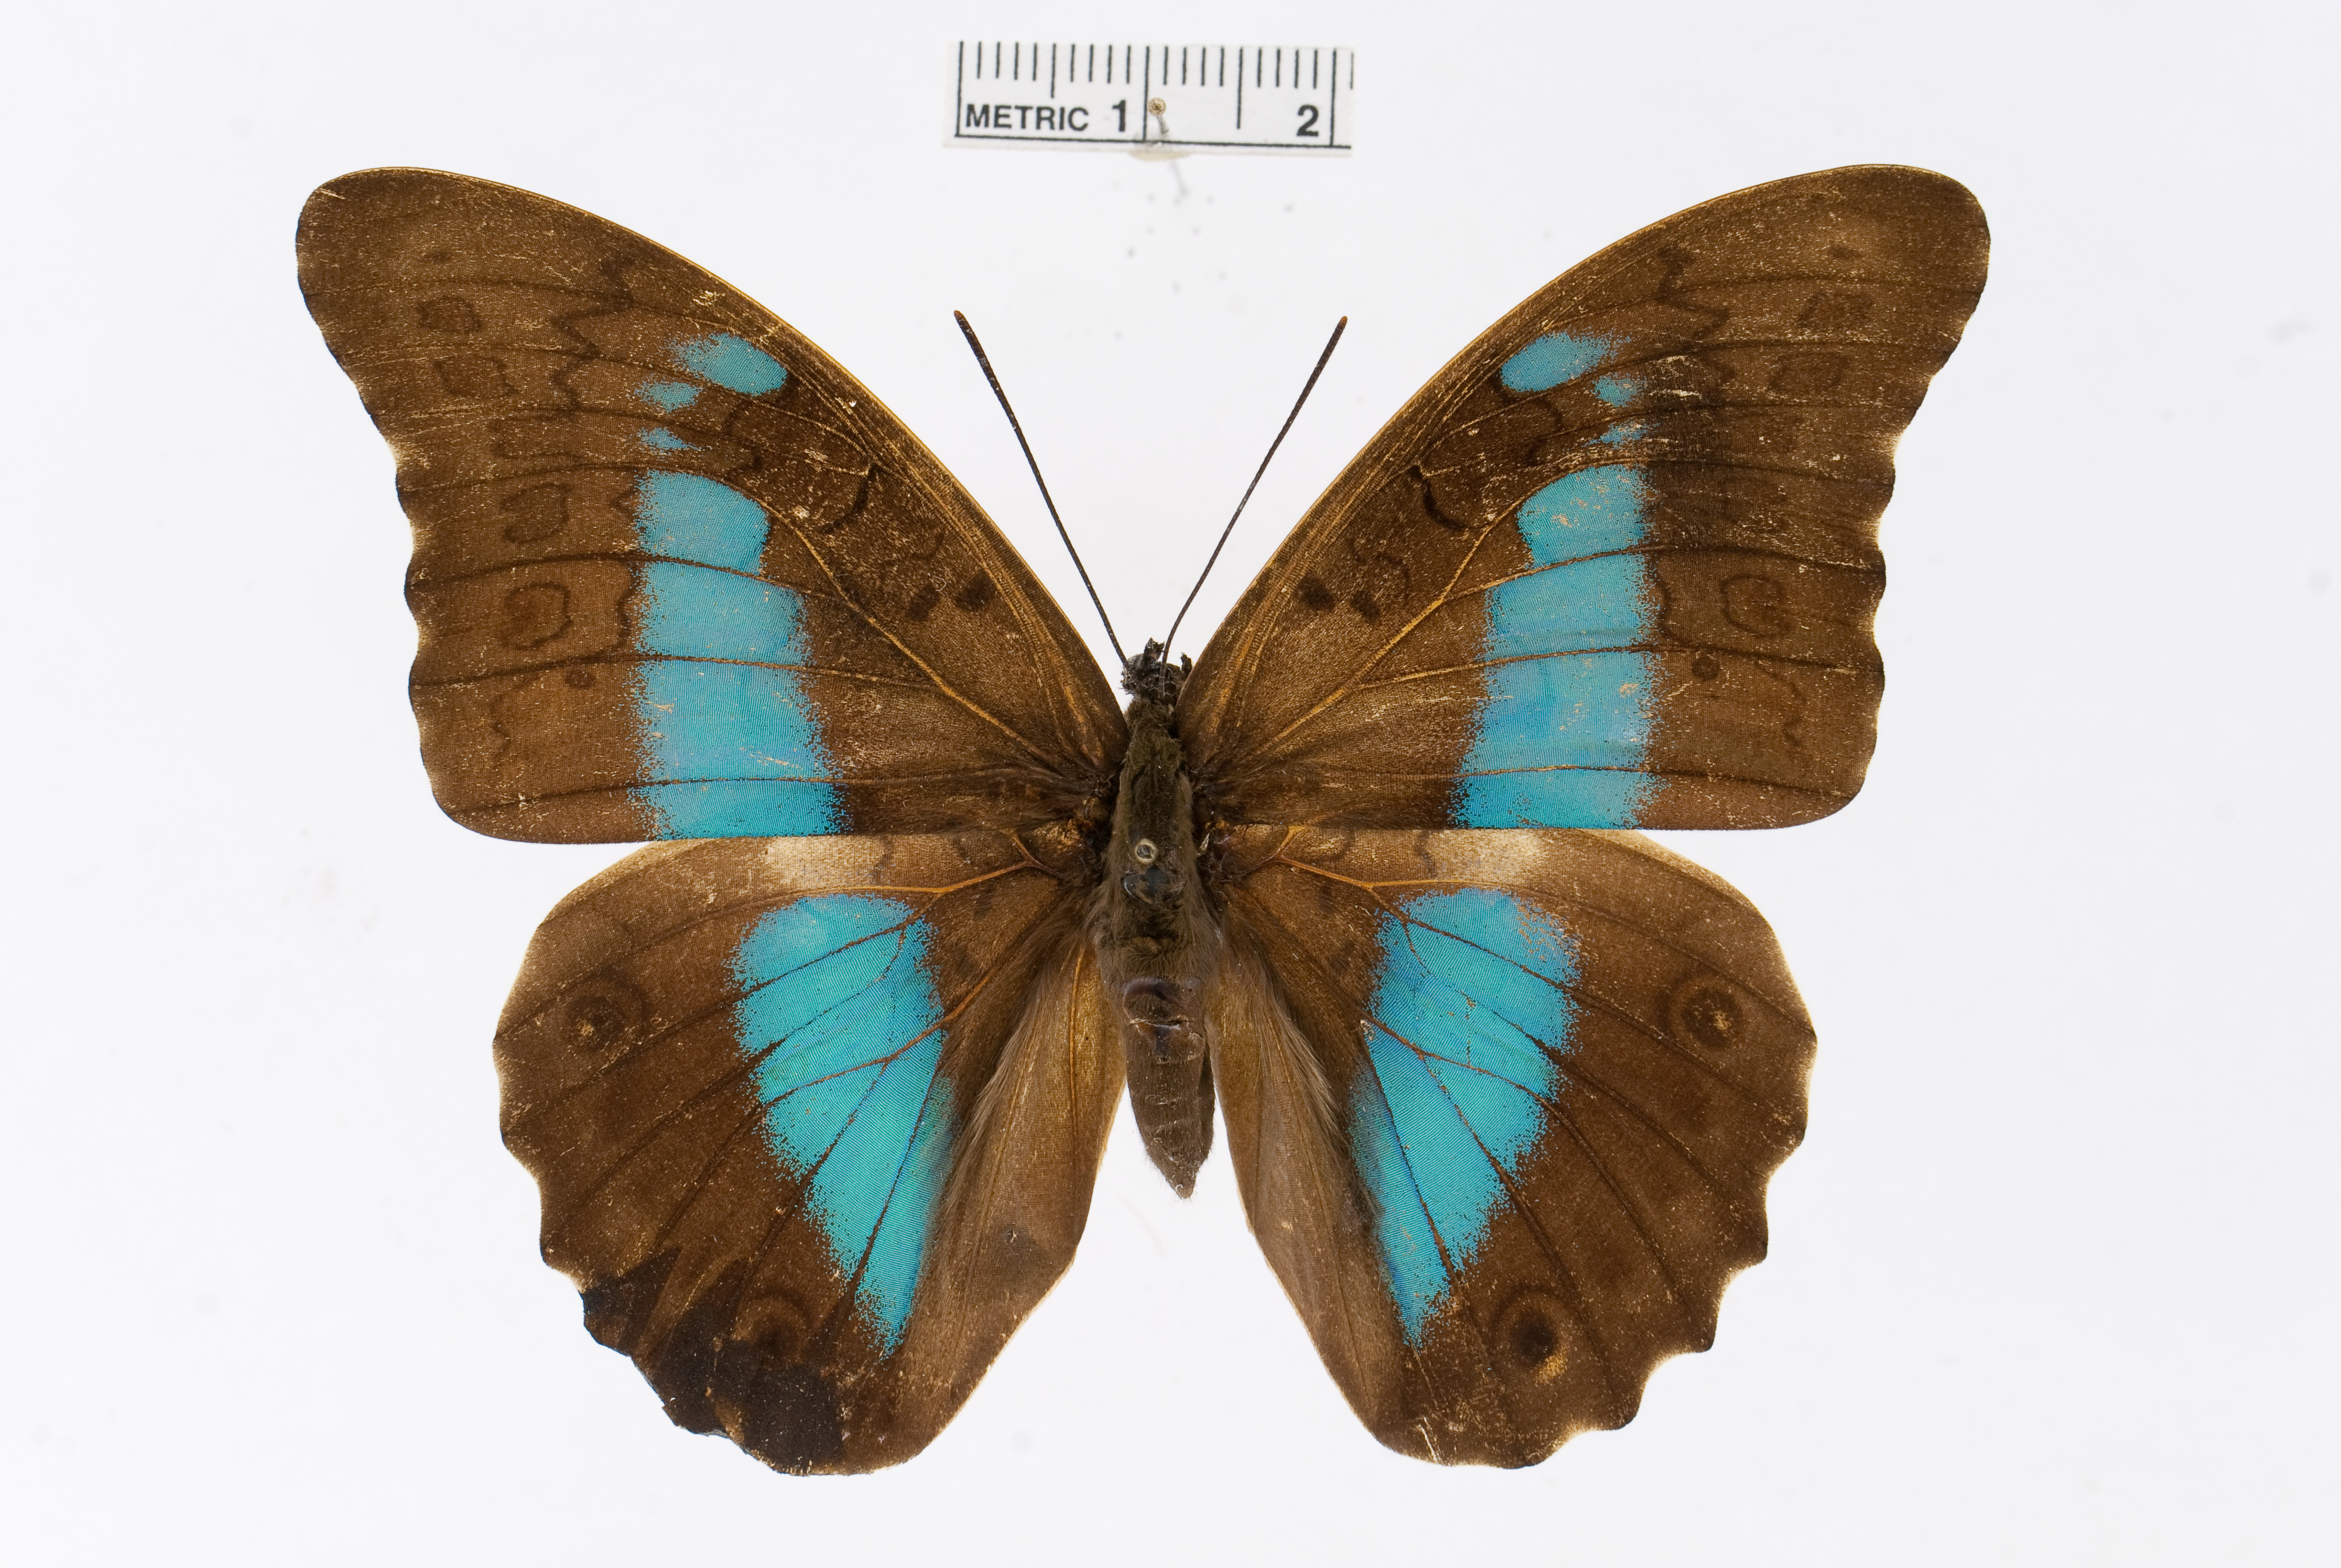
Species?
Prepona pylene
